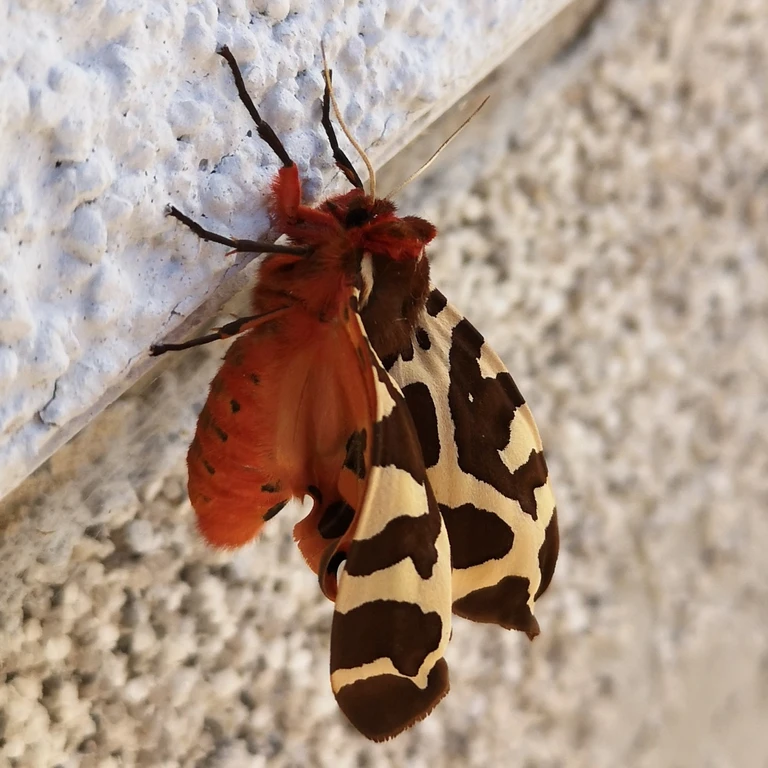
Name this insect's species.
Arctia caja
